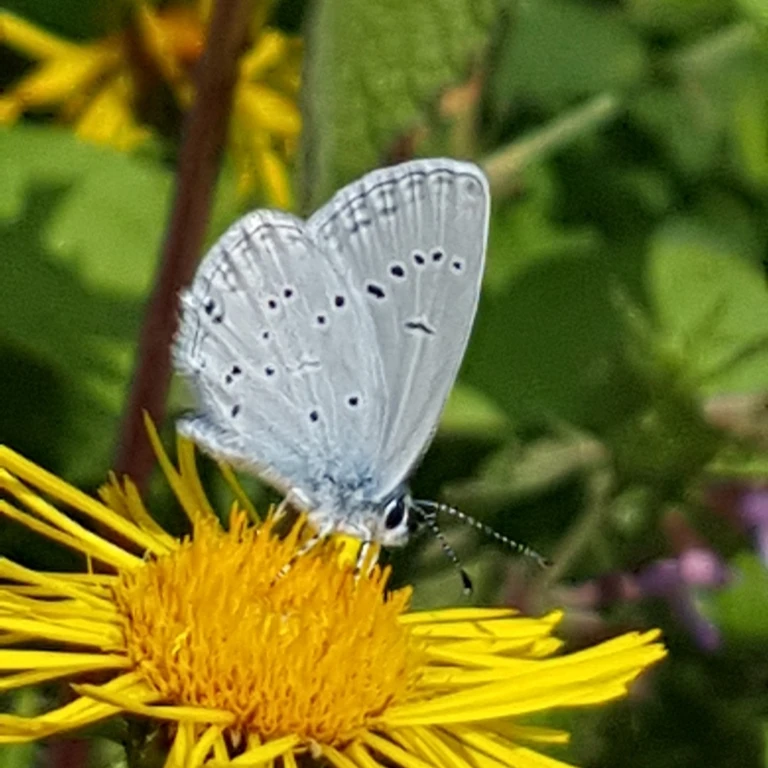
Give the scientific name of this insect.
Cupido decolorata (also Elkalyce decolorata)
